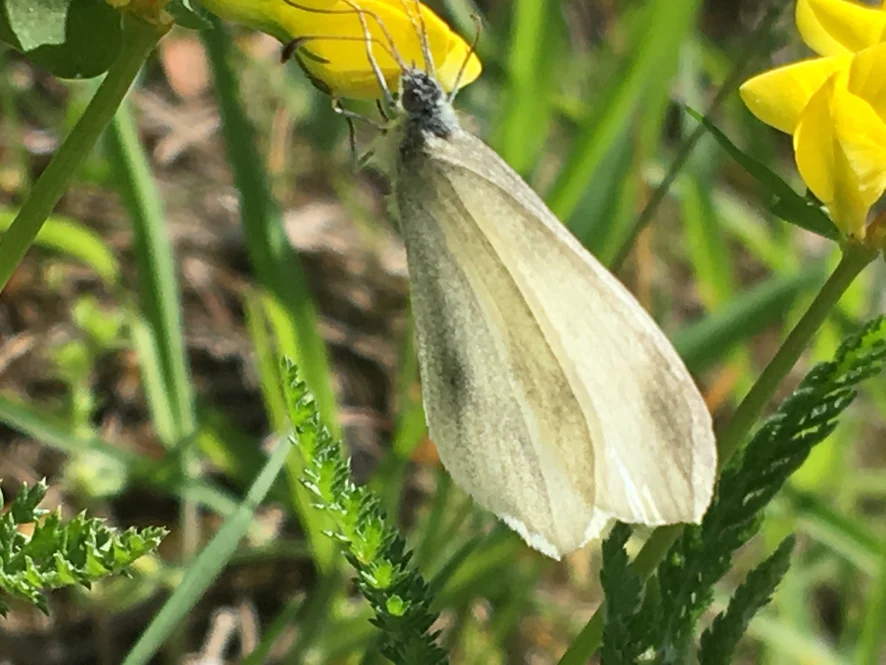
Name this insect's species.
Leptidea sinapis/juvernica
